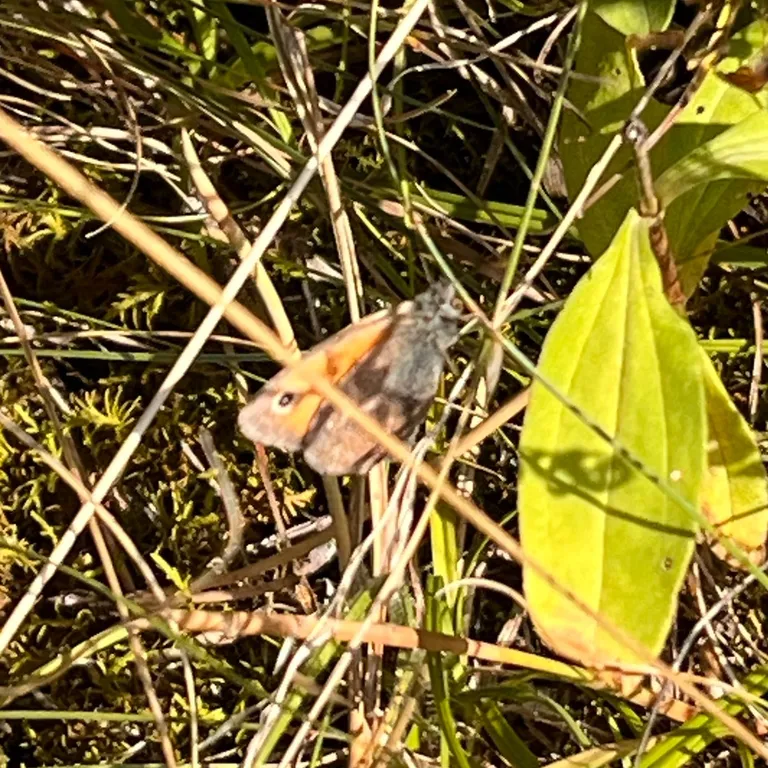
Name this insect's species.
Coenonympha pamphilus
